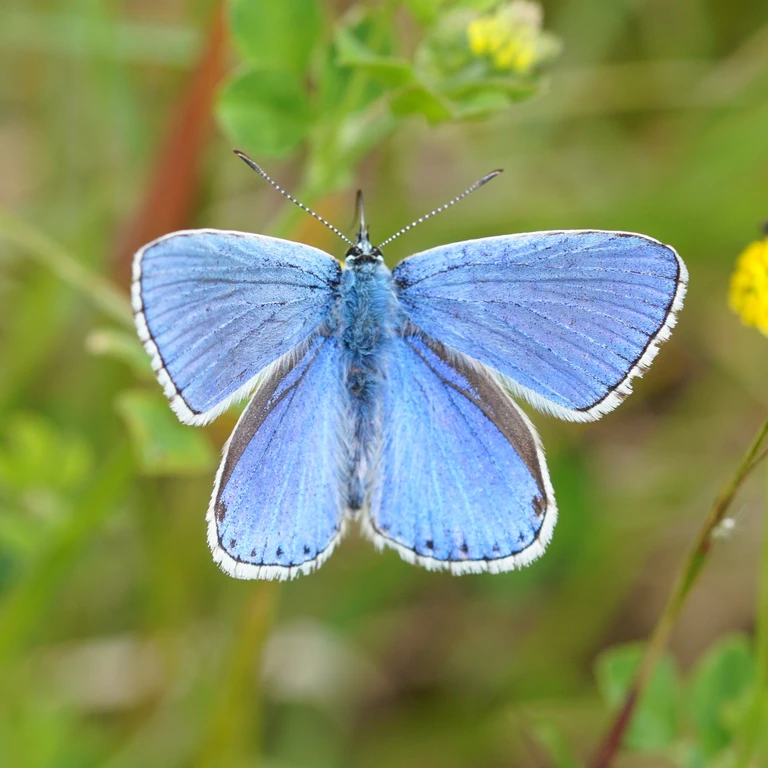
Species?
Lysandra bellargus
